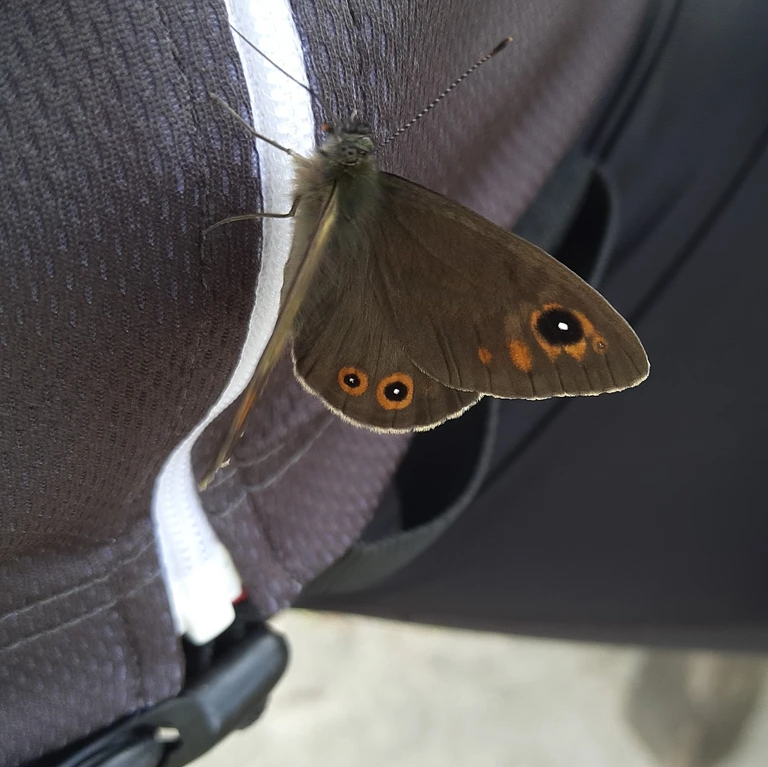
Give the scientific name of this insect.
Lasiommata maera (also Pararge maera)
